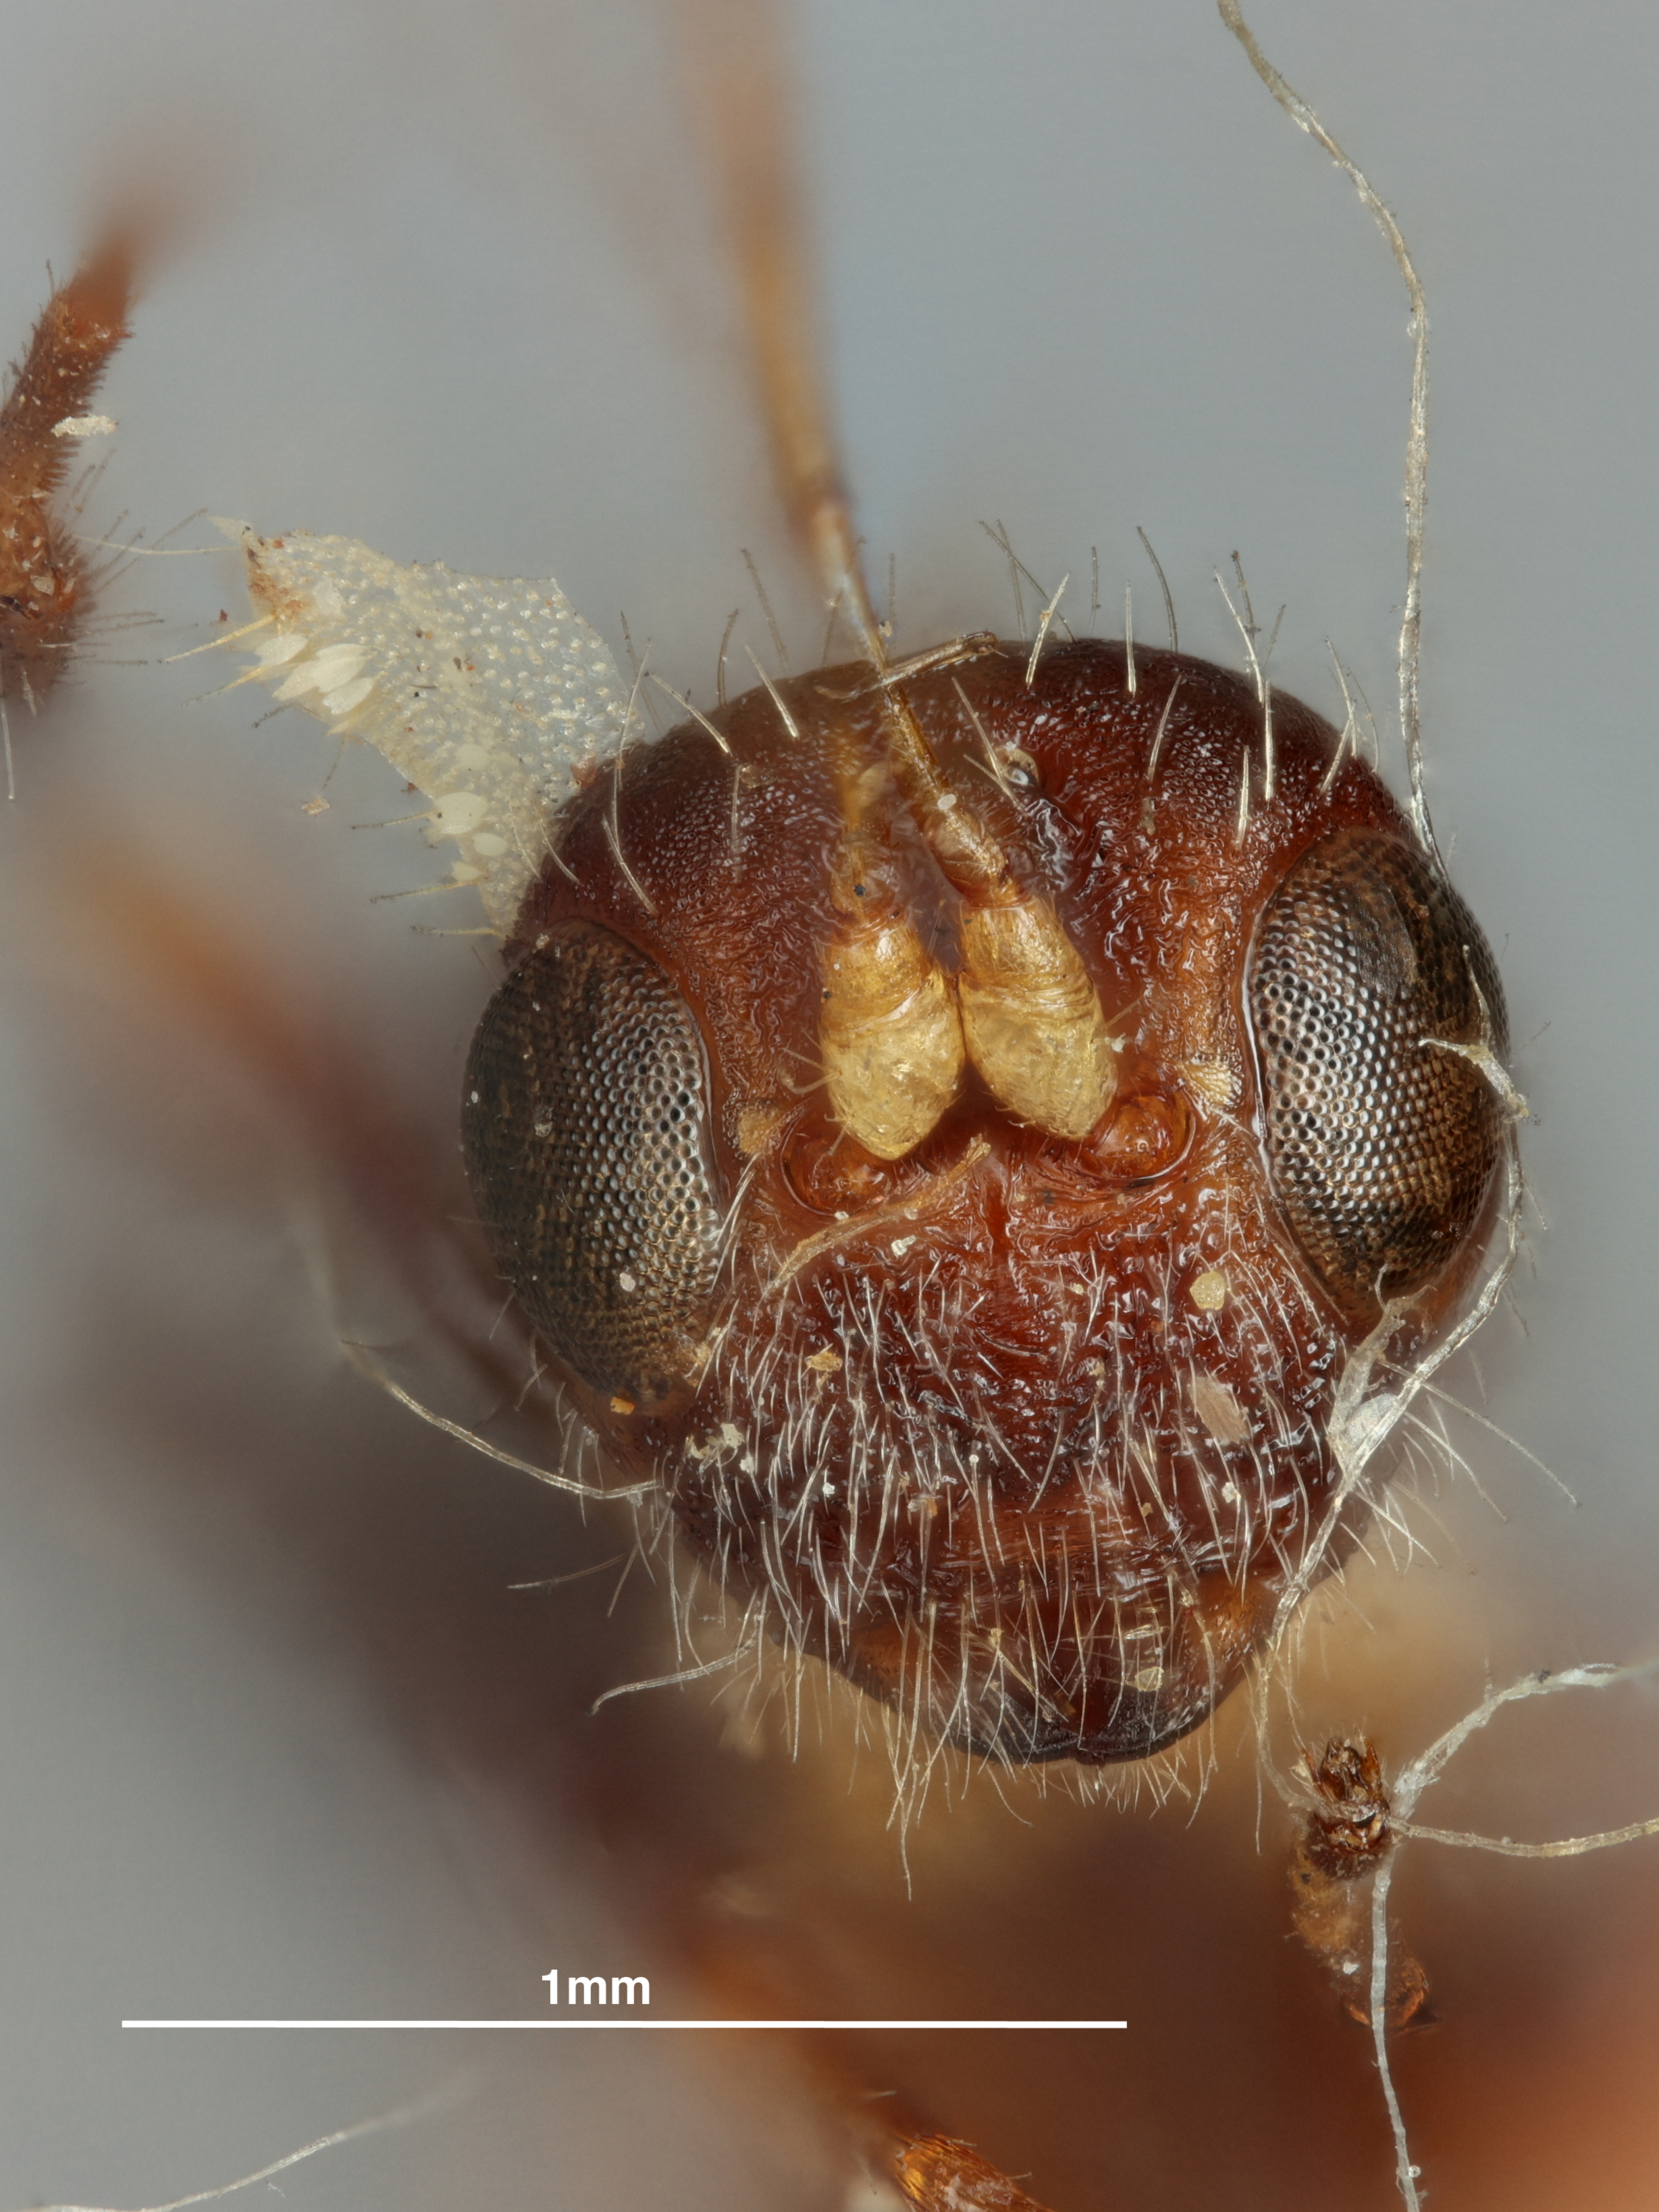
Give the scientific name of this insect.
Spathius sucro
